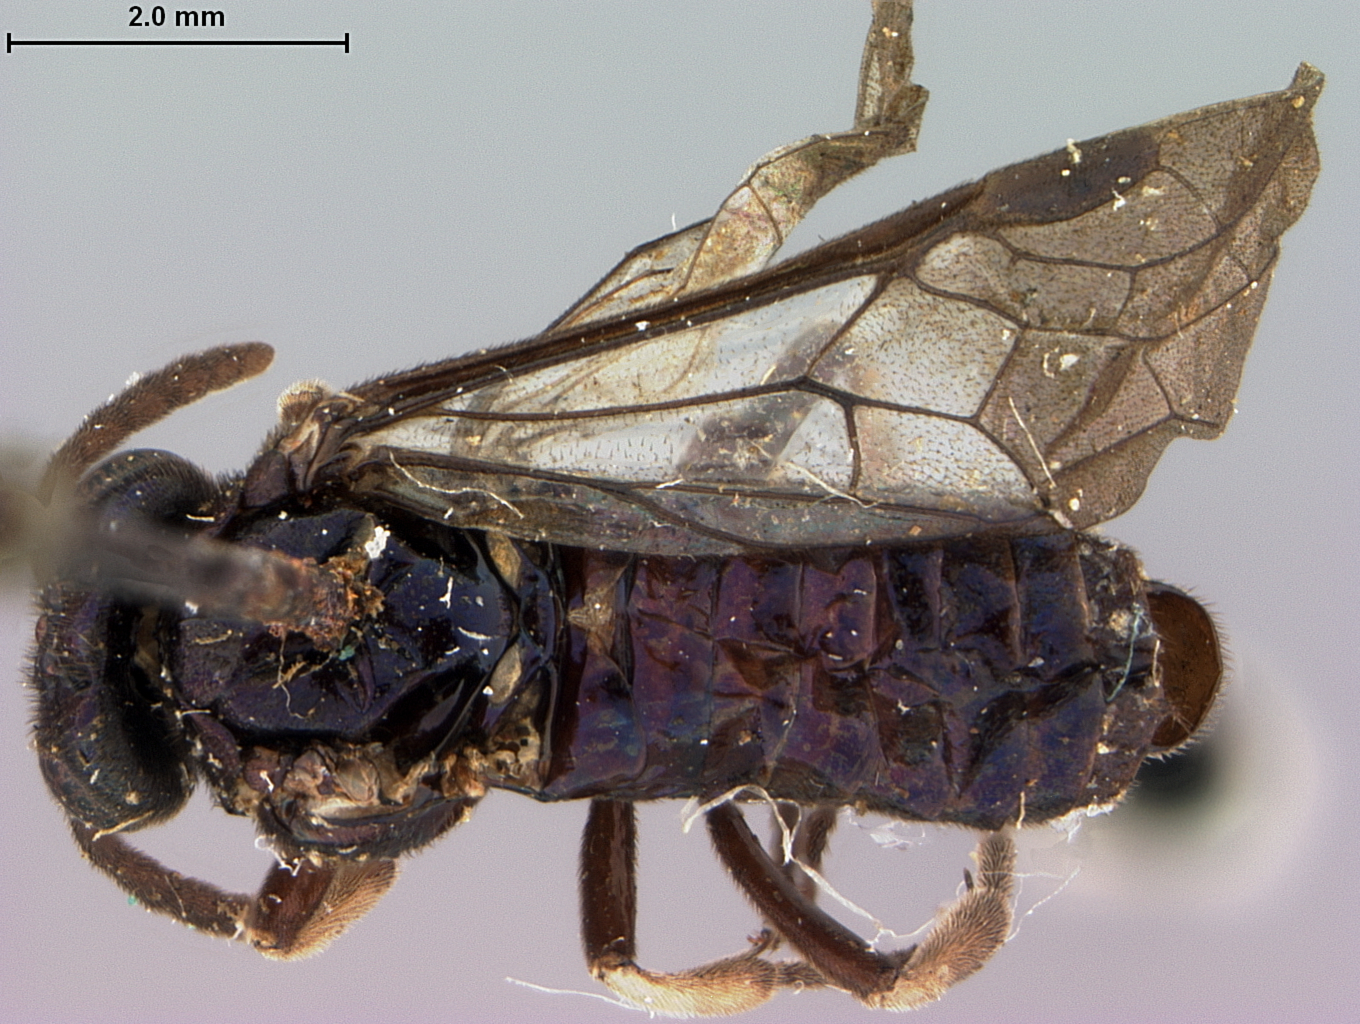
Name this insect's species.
Senoclidia terminata
